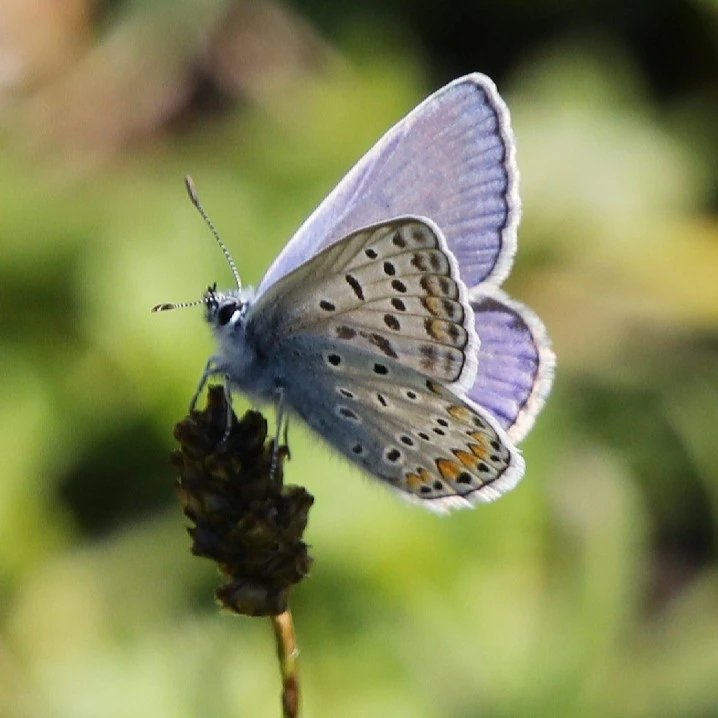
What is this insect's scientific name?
Polyommatus icarus
